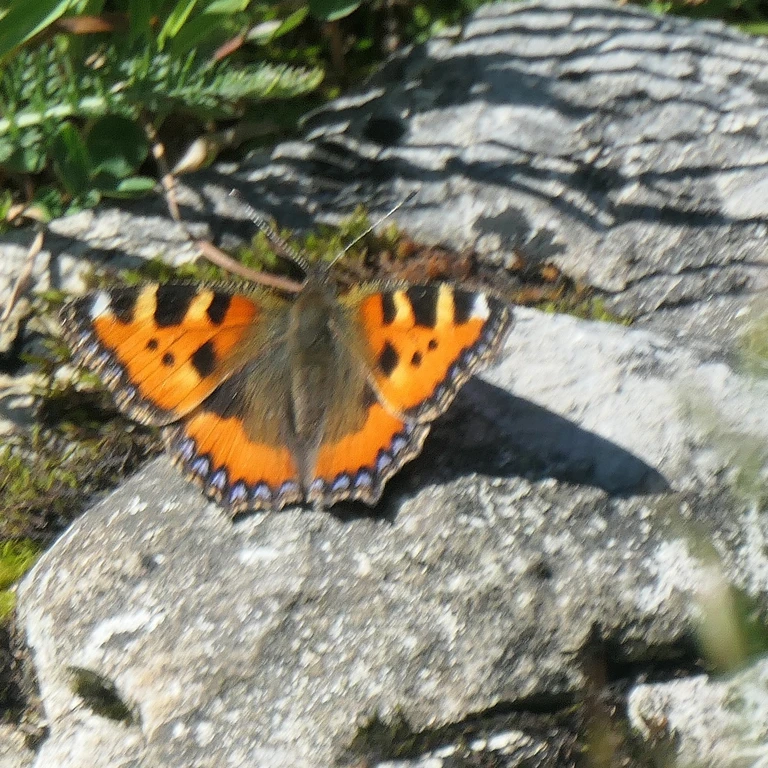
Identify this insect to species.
Aglais urticae
